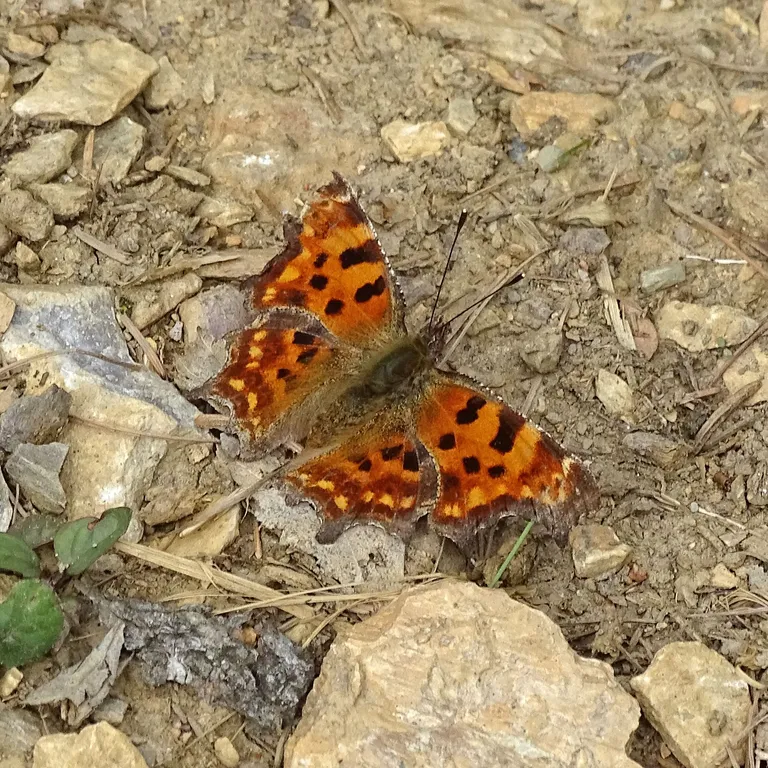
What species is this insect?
Polygonia c-album
